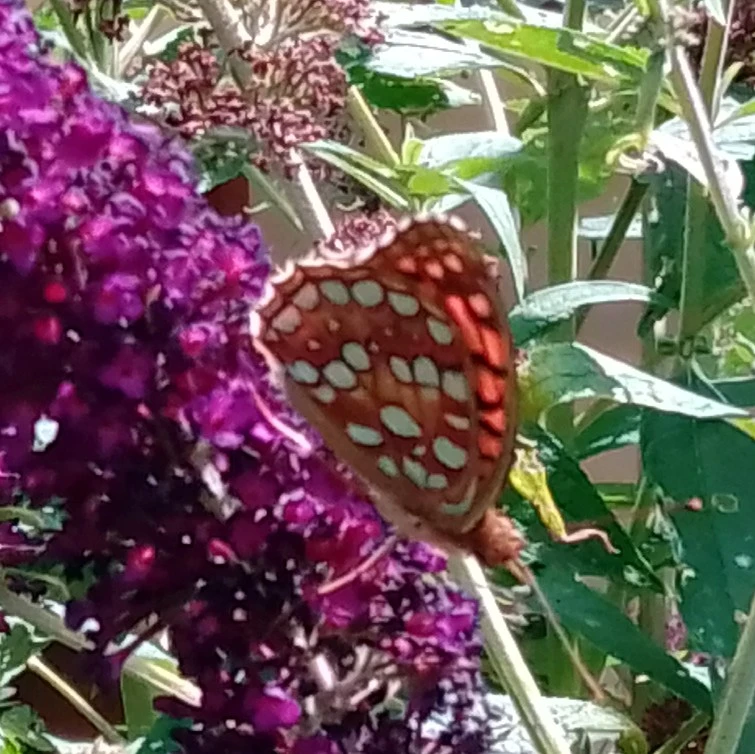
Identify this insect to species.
Fabriciana adippe
